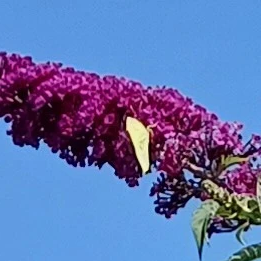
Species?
Gonepteryx rhamni
